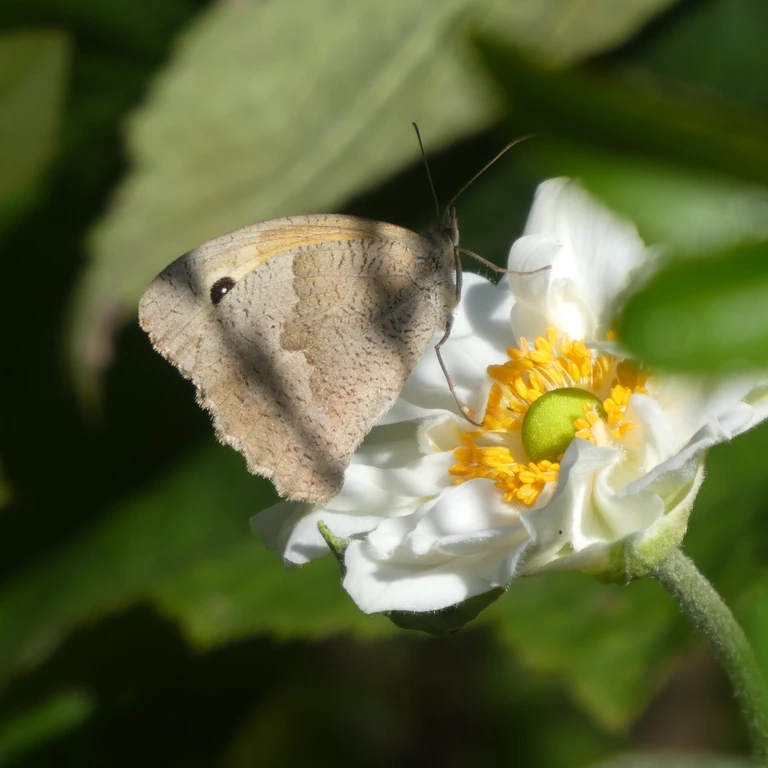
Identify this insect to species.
Maniola jurtina
